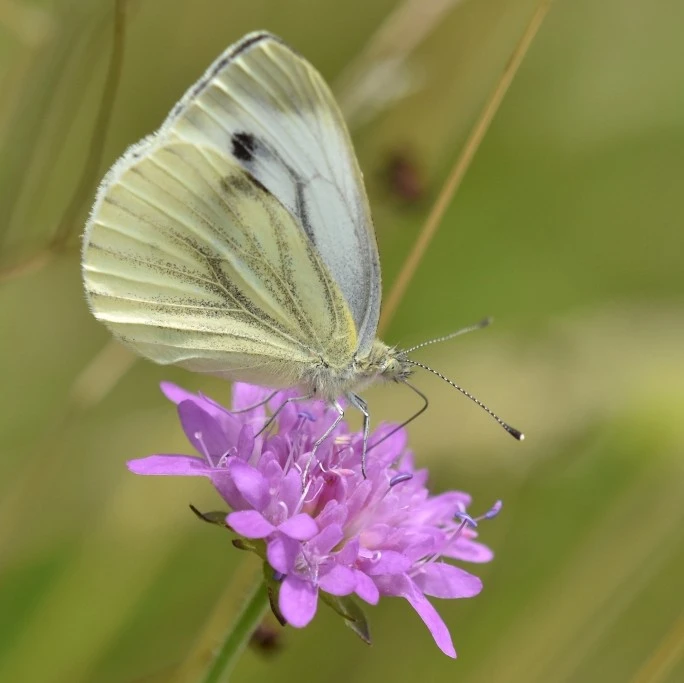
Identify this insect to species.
Pieris napi
